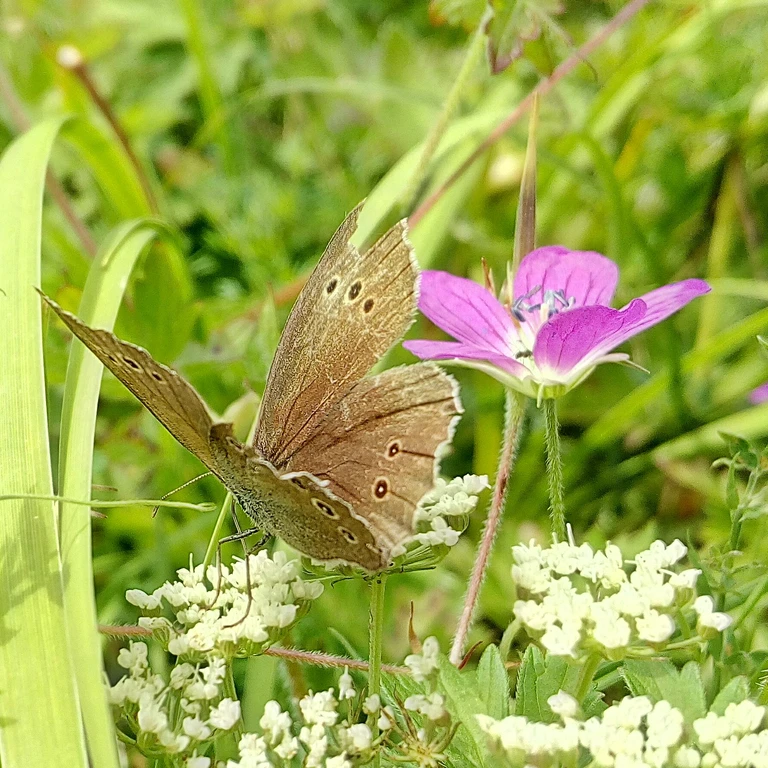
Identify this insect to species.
Aphantopus hyperantus
